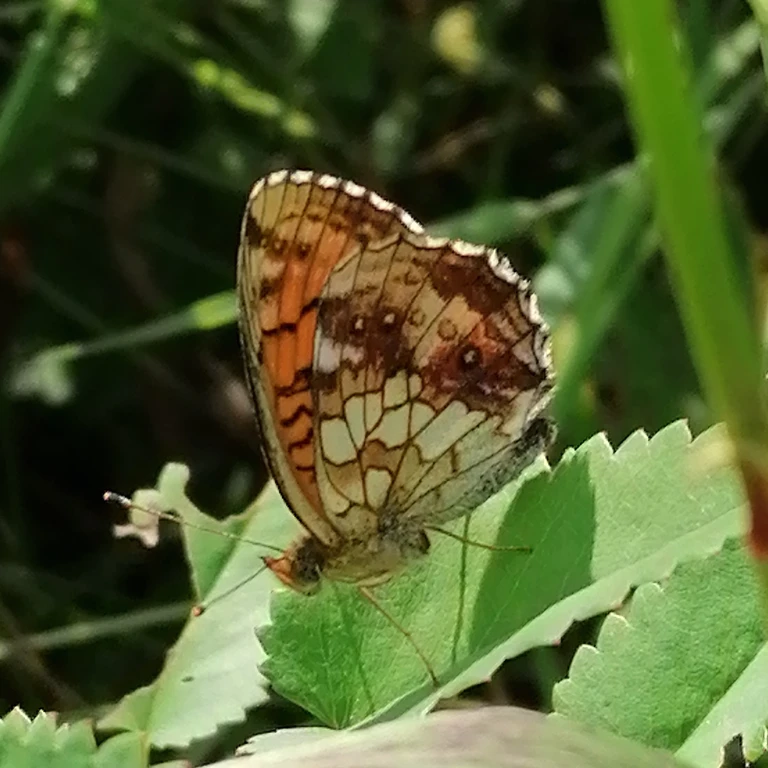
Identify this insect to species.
Brenthis ino
